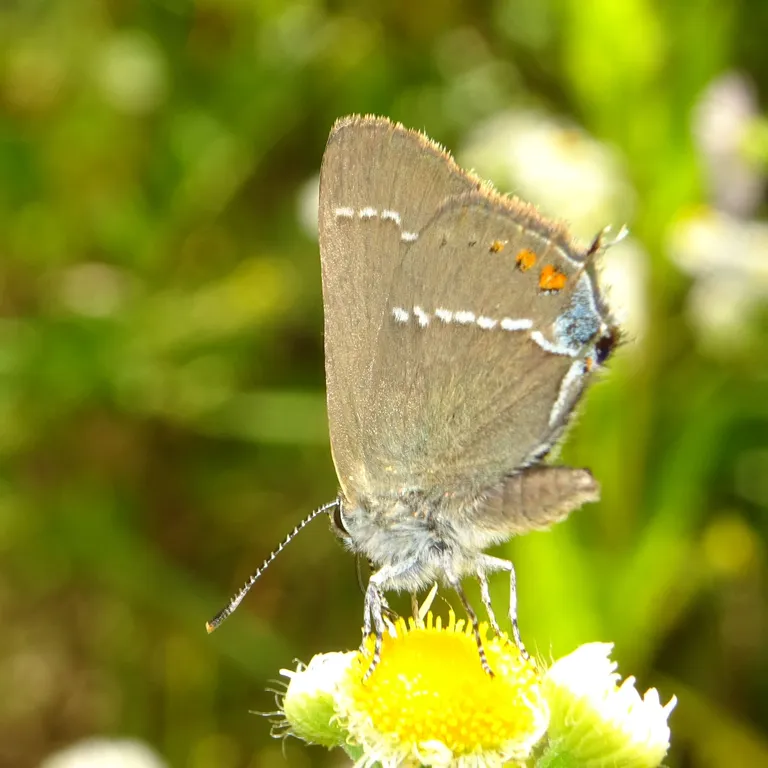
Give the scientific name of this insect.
Satyrium spini (also Tuttiola spini)
